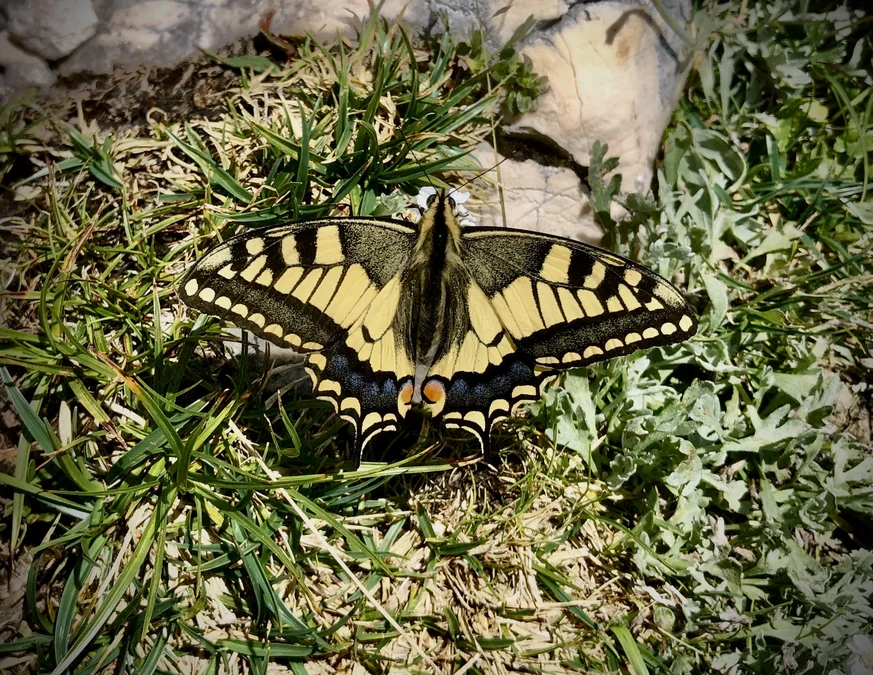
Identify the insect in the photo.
Papilio machaon
